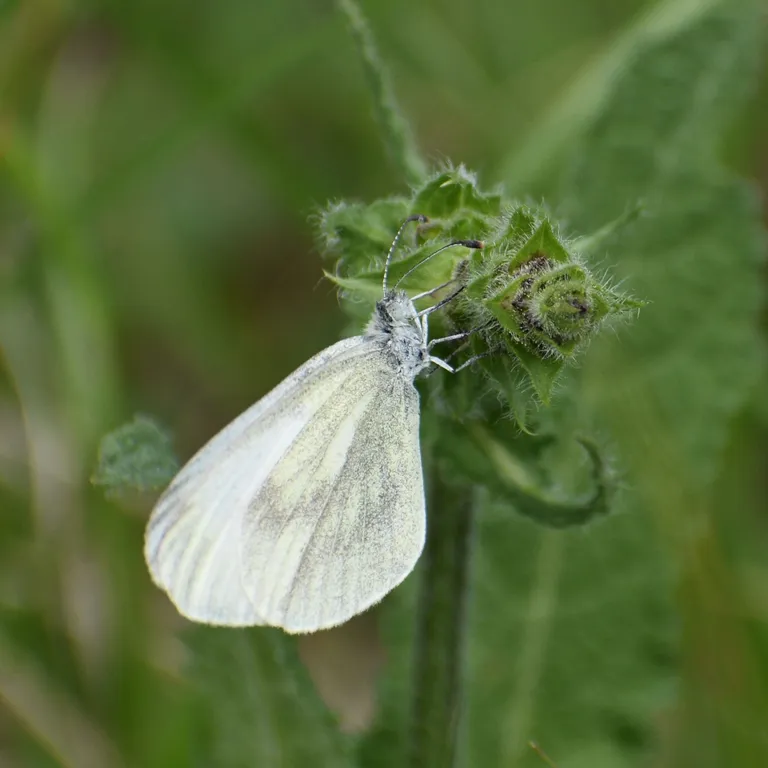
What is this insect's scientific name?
Leptidea sinapis/juvernica
